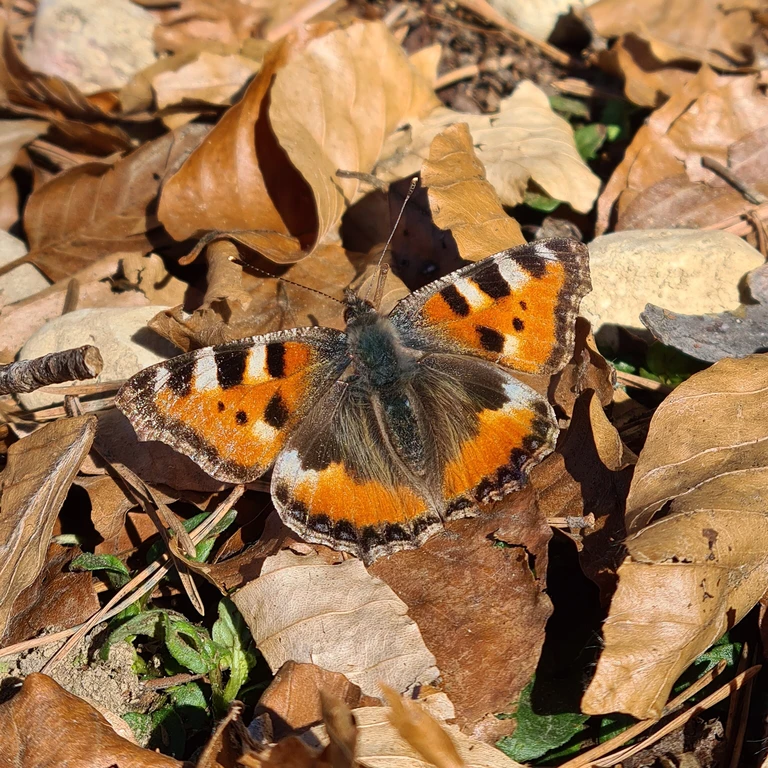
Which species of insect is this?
Aglais urticae
